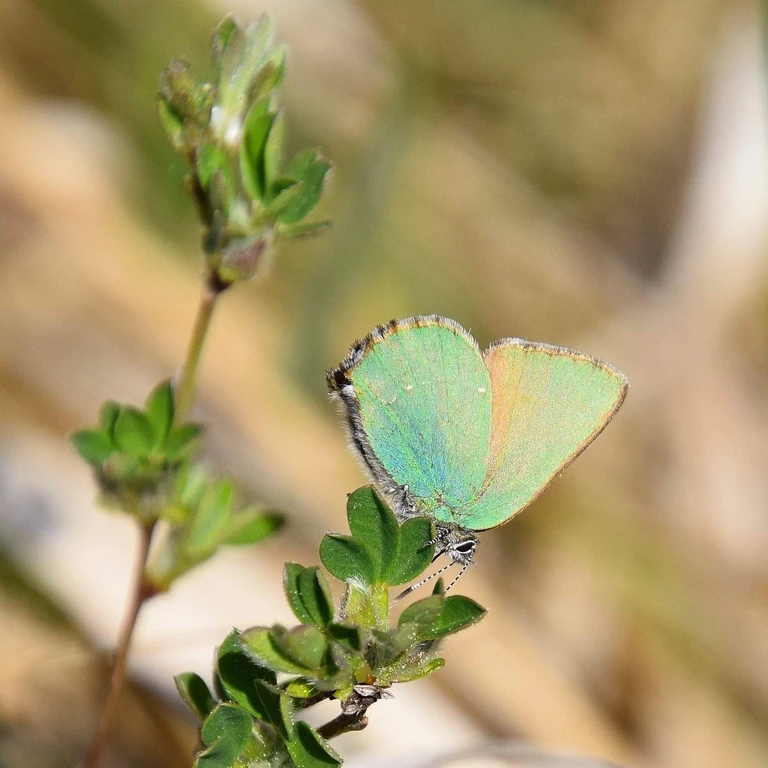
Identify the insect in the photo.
Callophrys rubi
